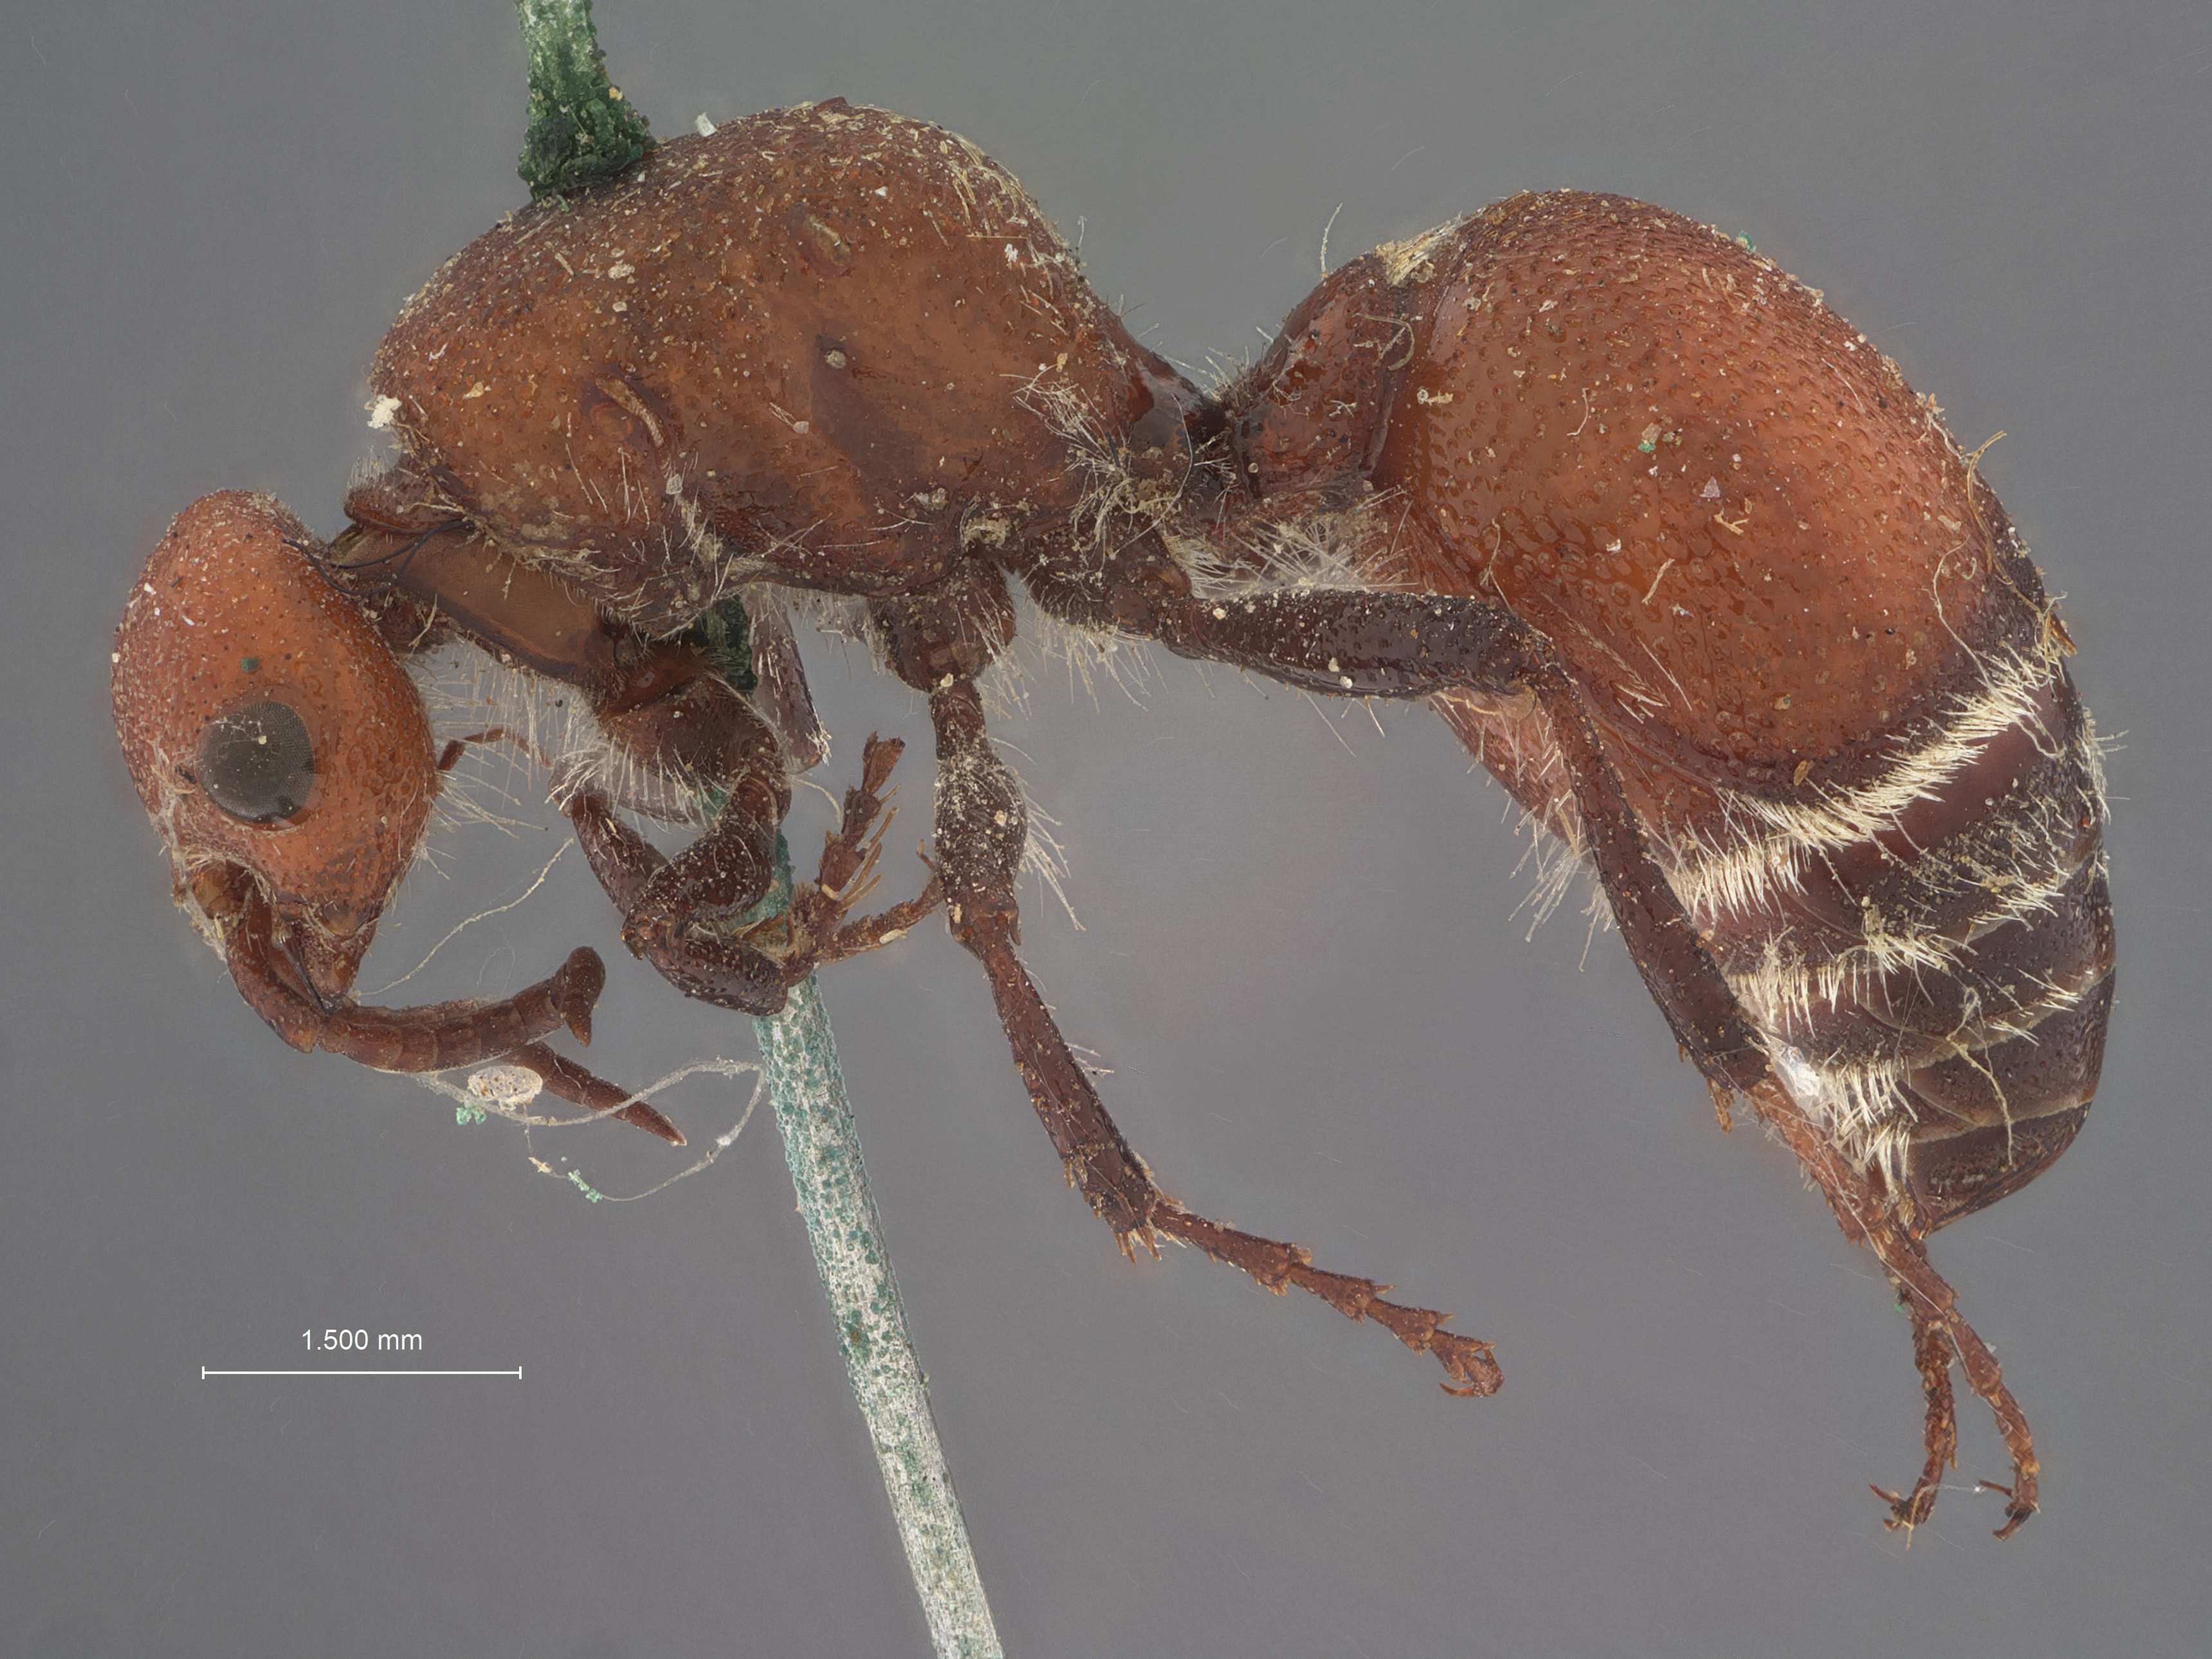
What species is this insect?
Dasymutilla errans
